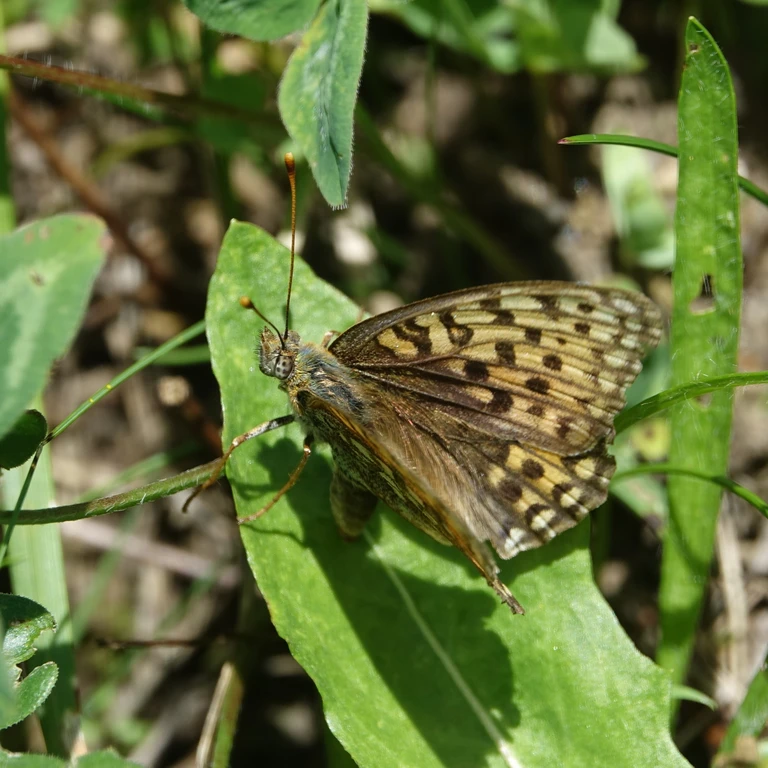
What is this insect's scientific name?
Fabriciana niobe
